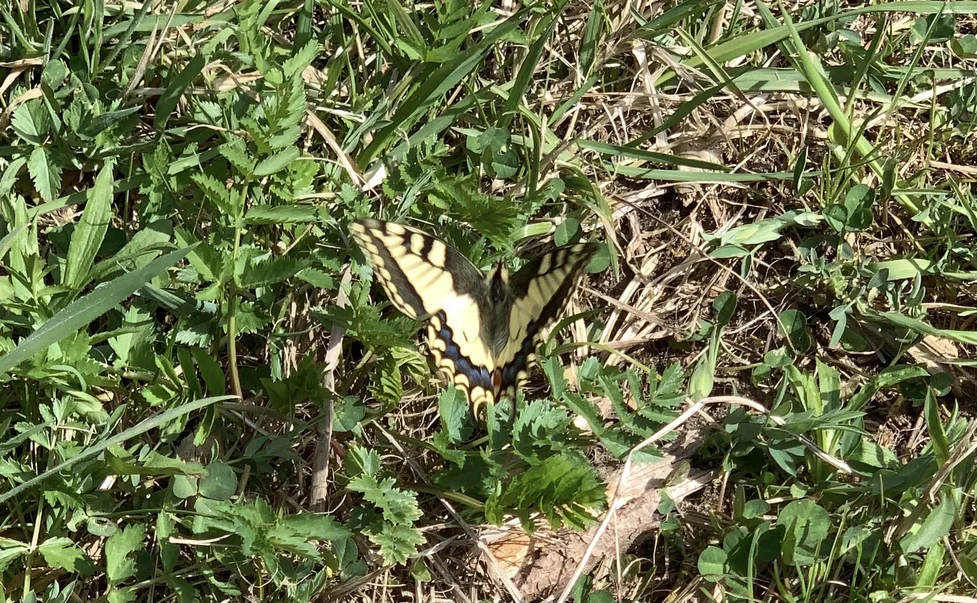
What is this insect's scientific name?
Papilio machaon
